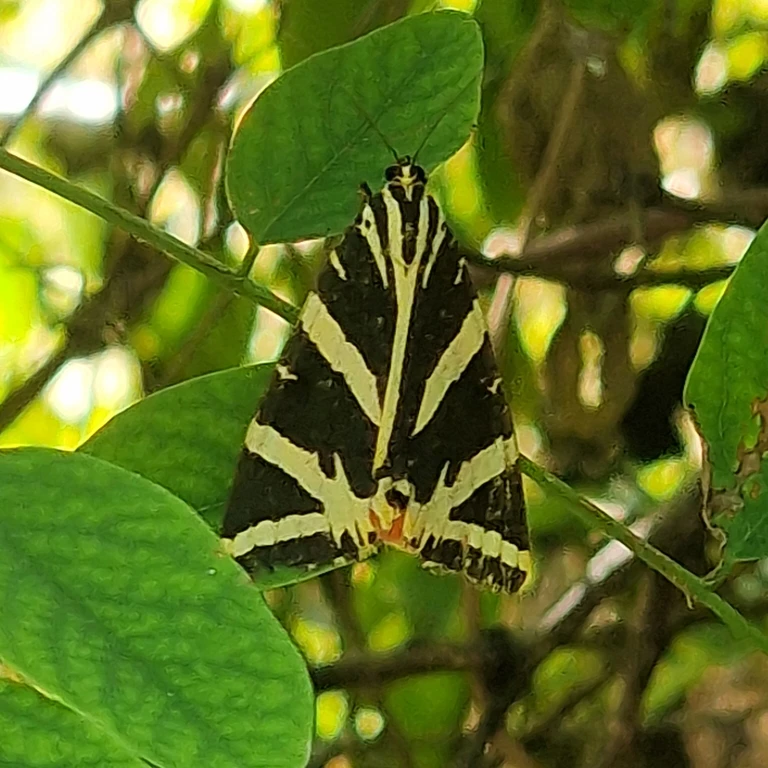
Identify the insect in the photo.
Euplagia quadripunctaria
